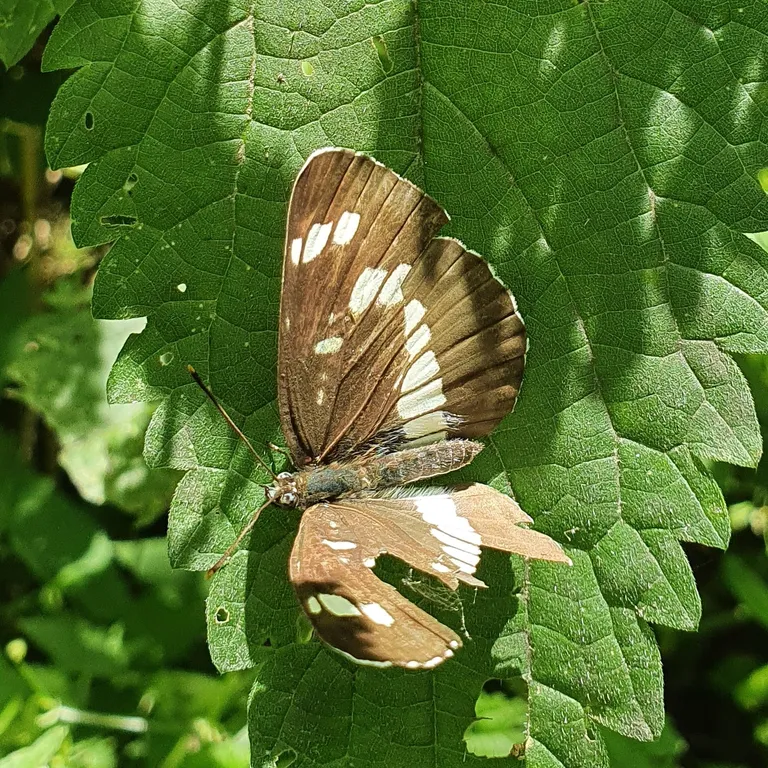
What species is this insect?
Neptis rivularis
